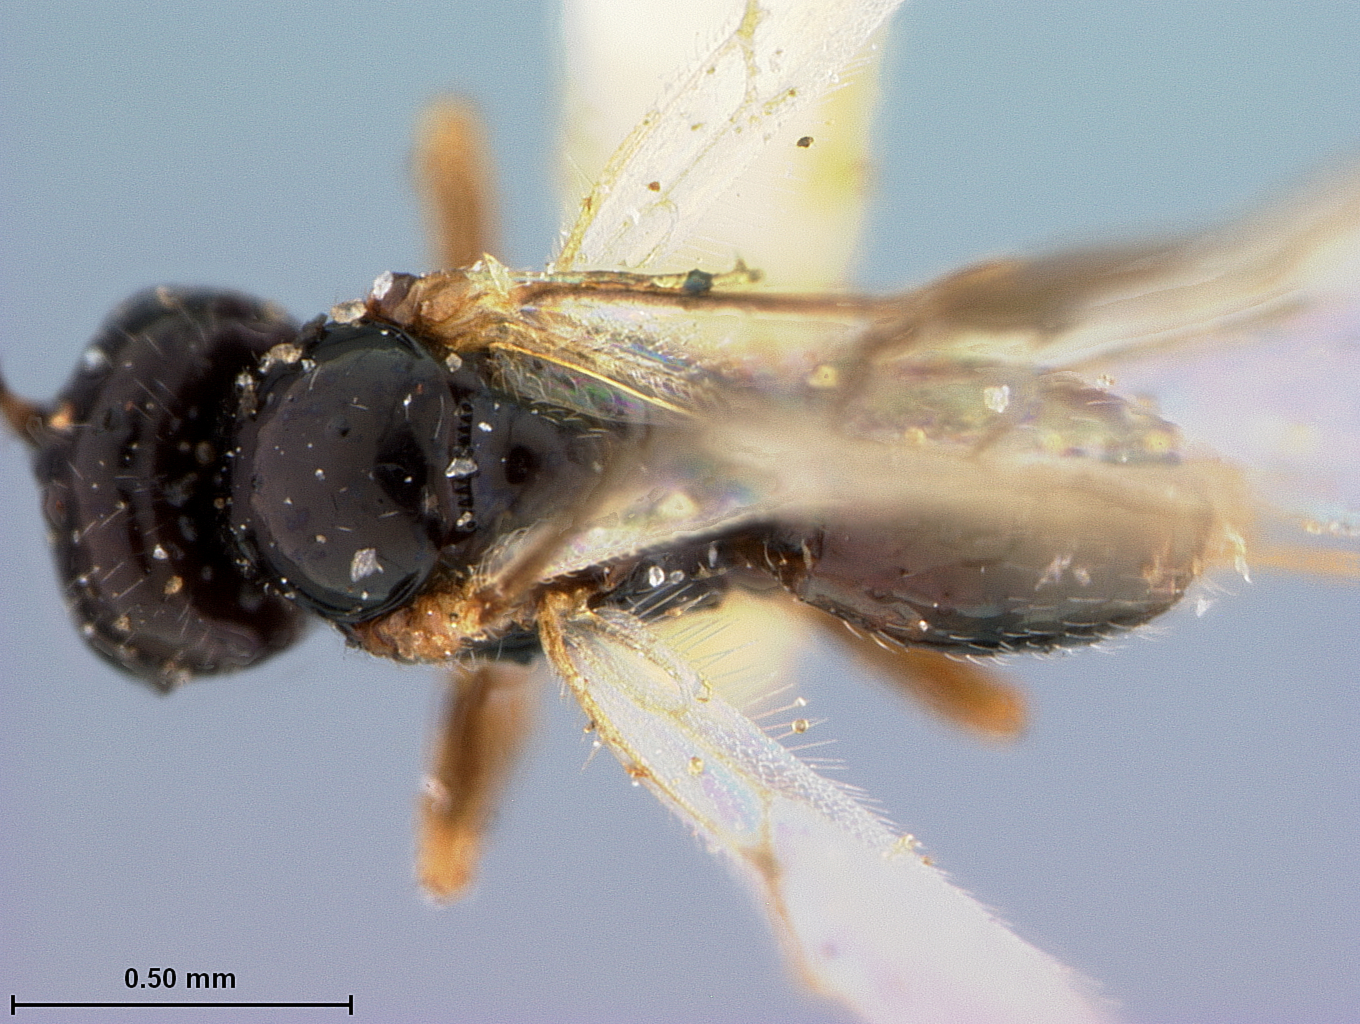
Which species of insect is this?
Opius oralis
